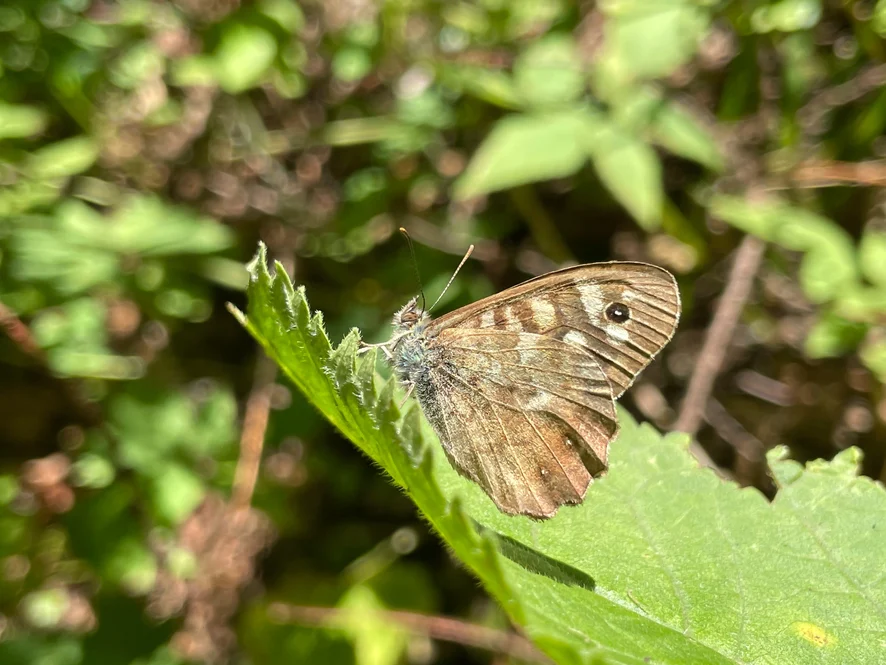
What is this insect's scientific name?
Pararge aegeria
